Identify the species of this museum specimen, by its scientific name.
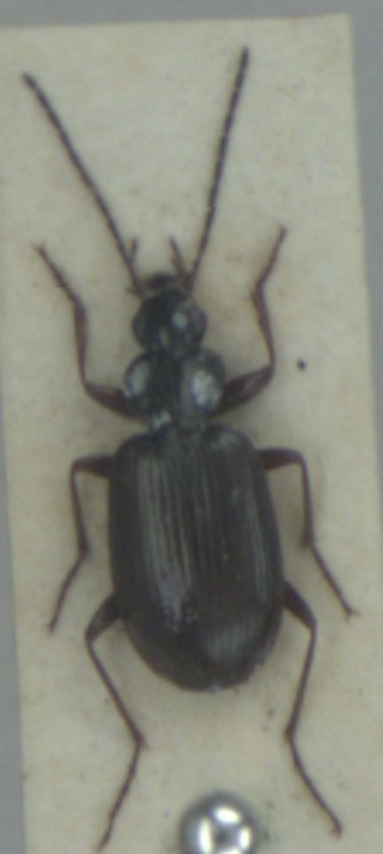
Agonum micans
